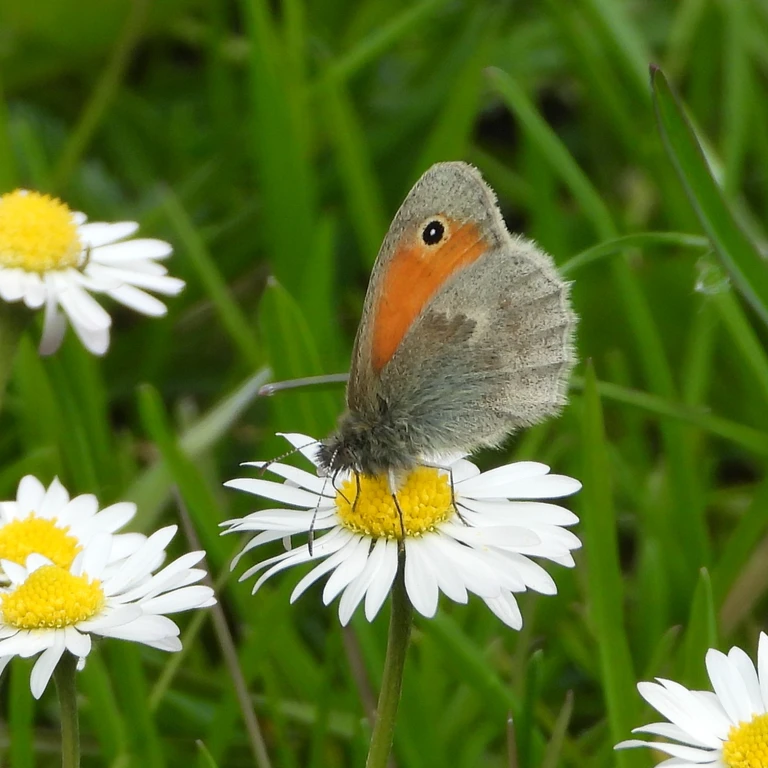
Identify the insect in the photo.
Coenonympha pamphilus
